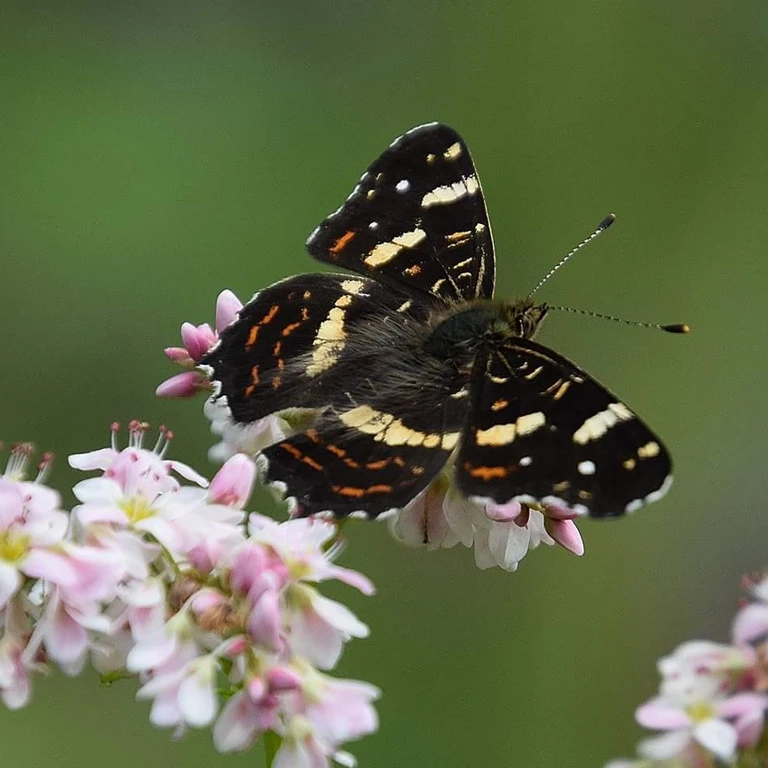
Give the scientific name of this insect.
Araschnia levana
